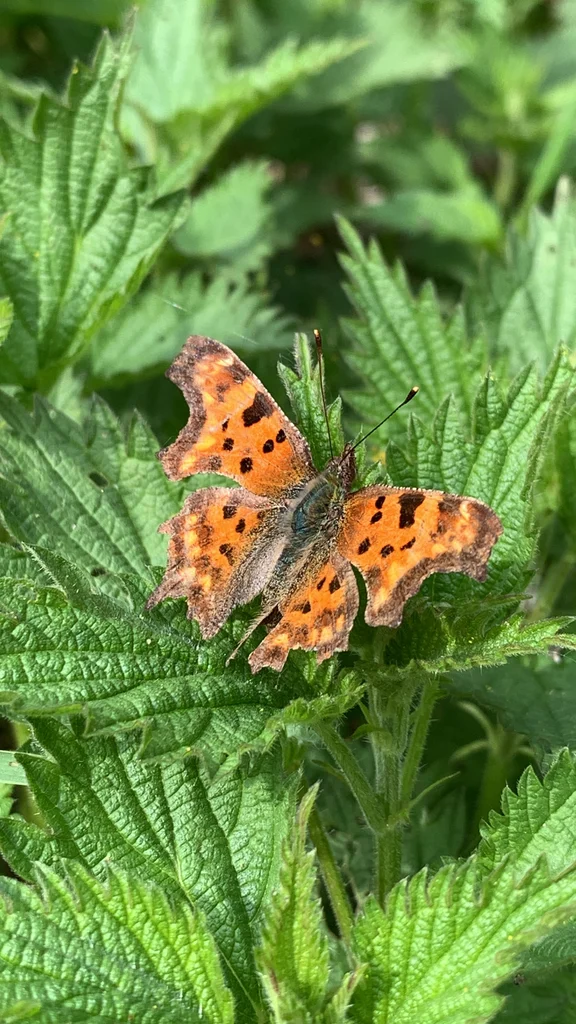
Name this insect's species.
Polygonia c-album
